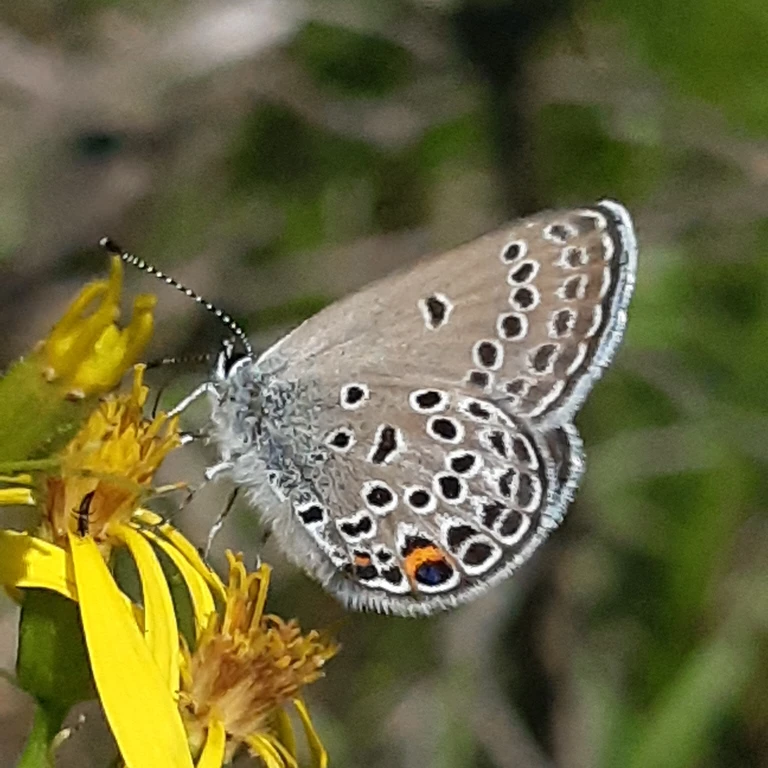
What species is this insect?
Agriades optilete (also Vacciniina optilete)
